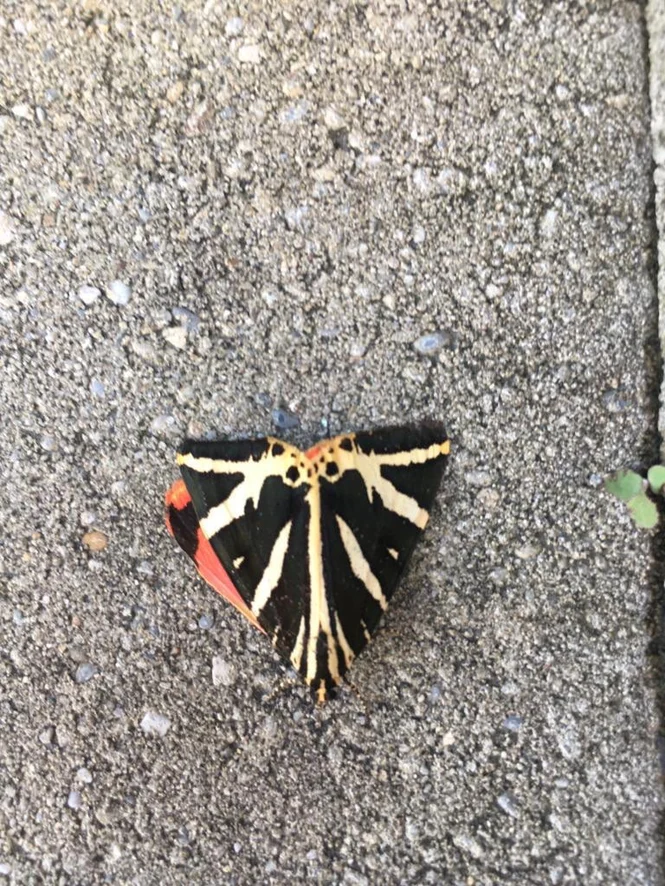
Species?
Euplagia quadripunctaria
